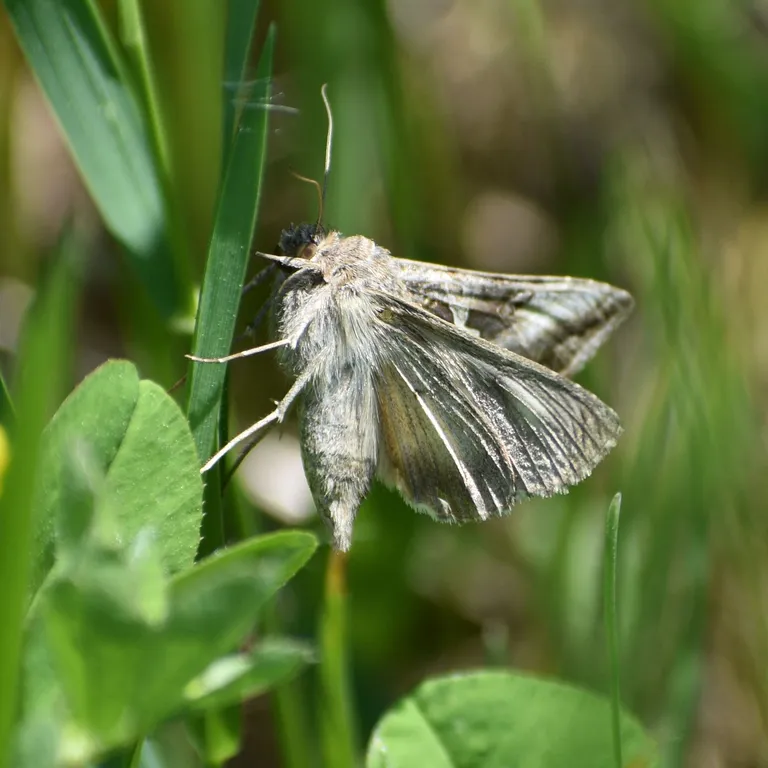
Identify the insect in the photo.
Autographa gamma
